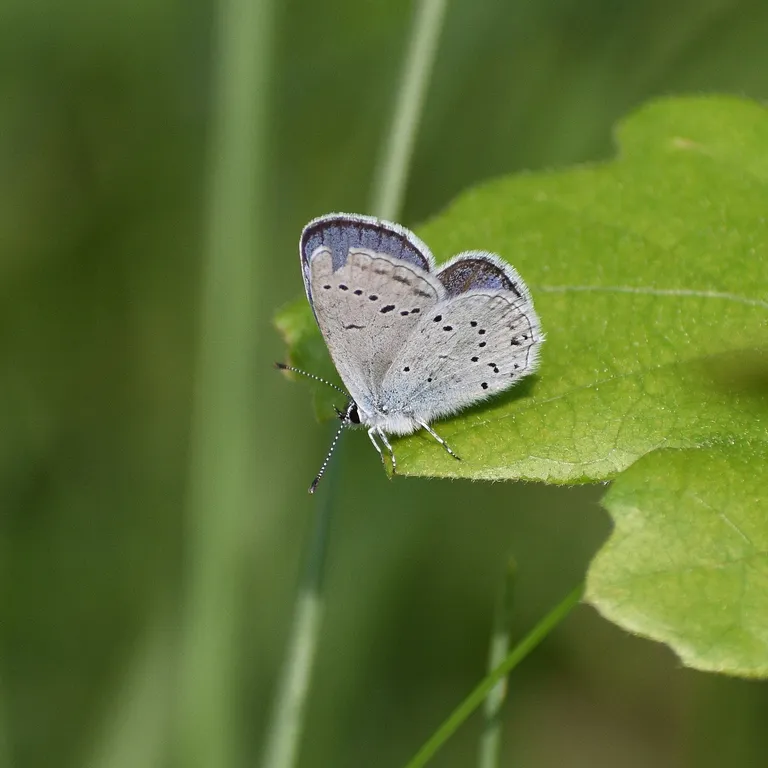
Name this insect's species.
Cupido decolorata (also Elkalyce decolorata)
